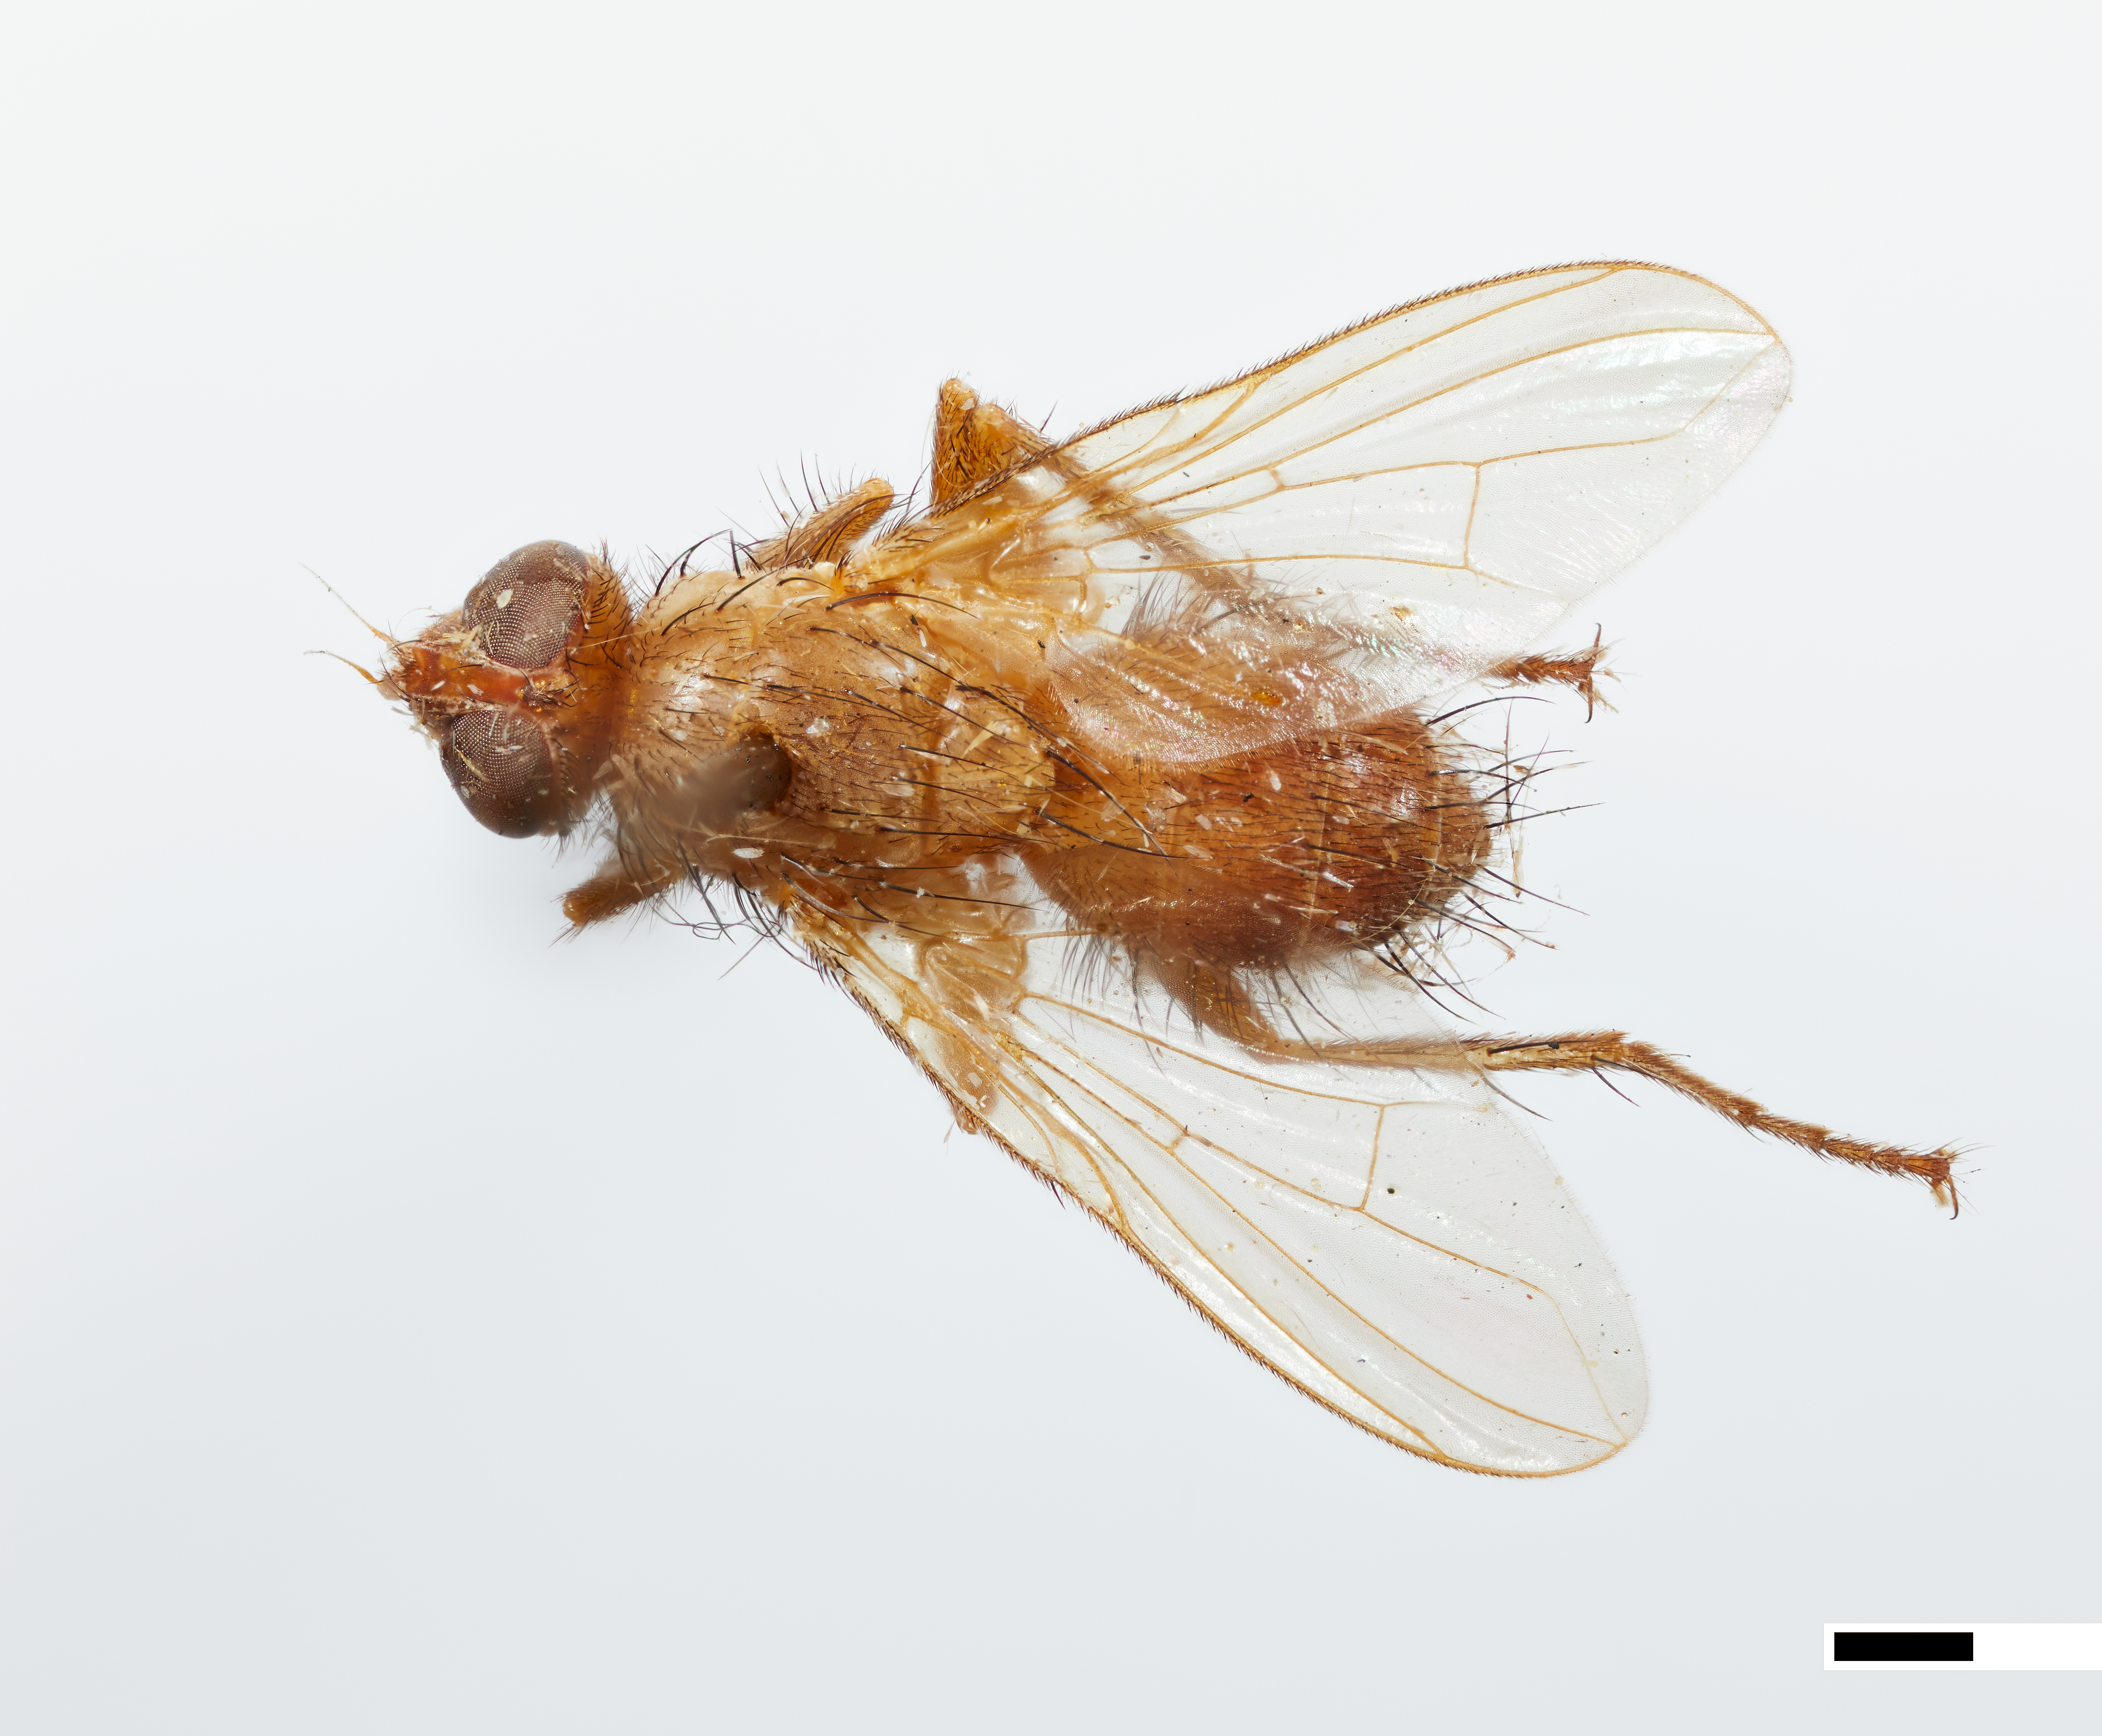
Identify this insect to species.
Hamaxia incongrua
